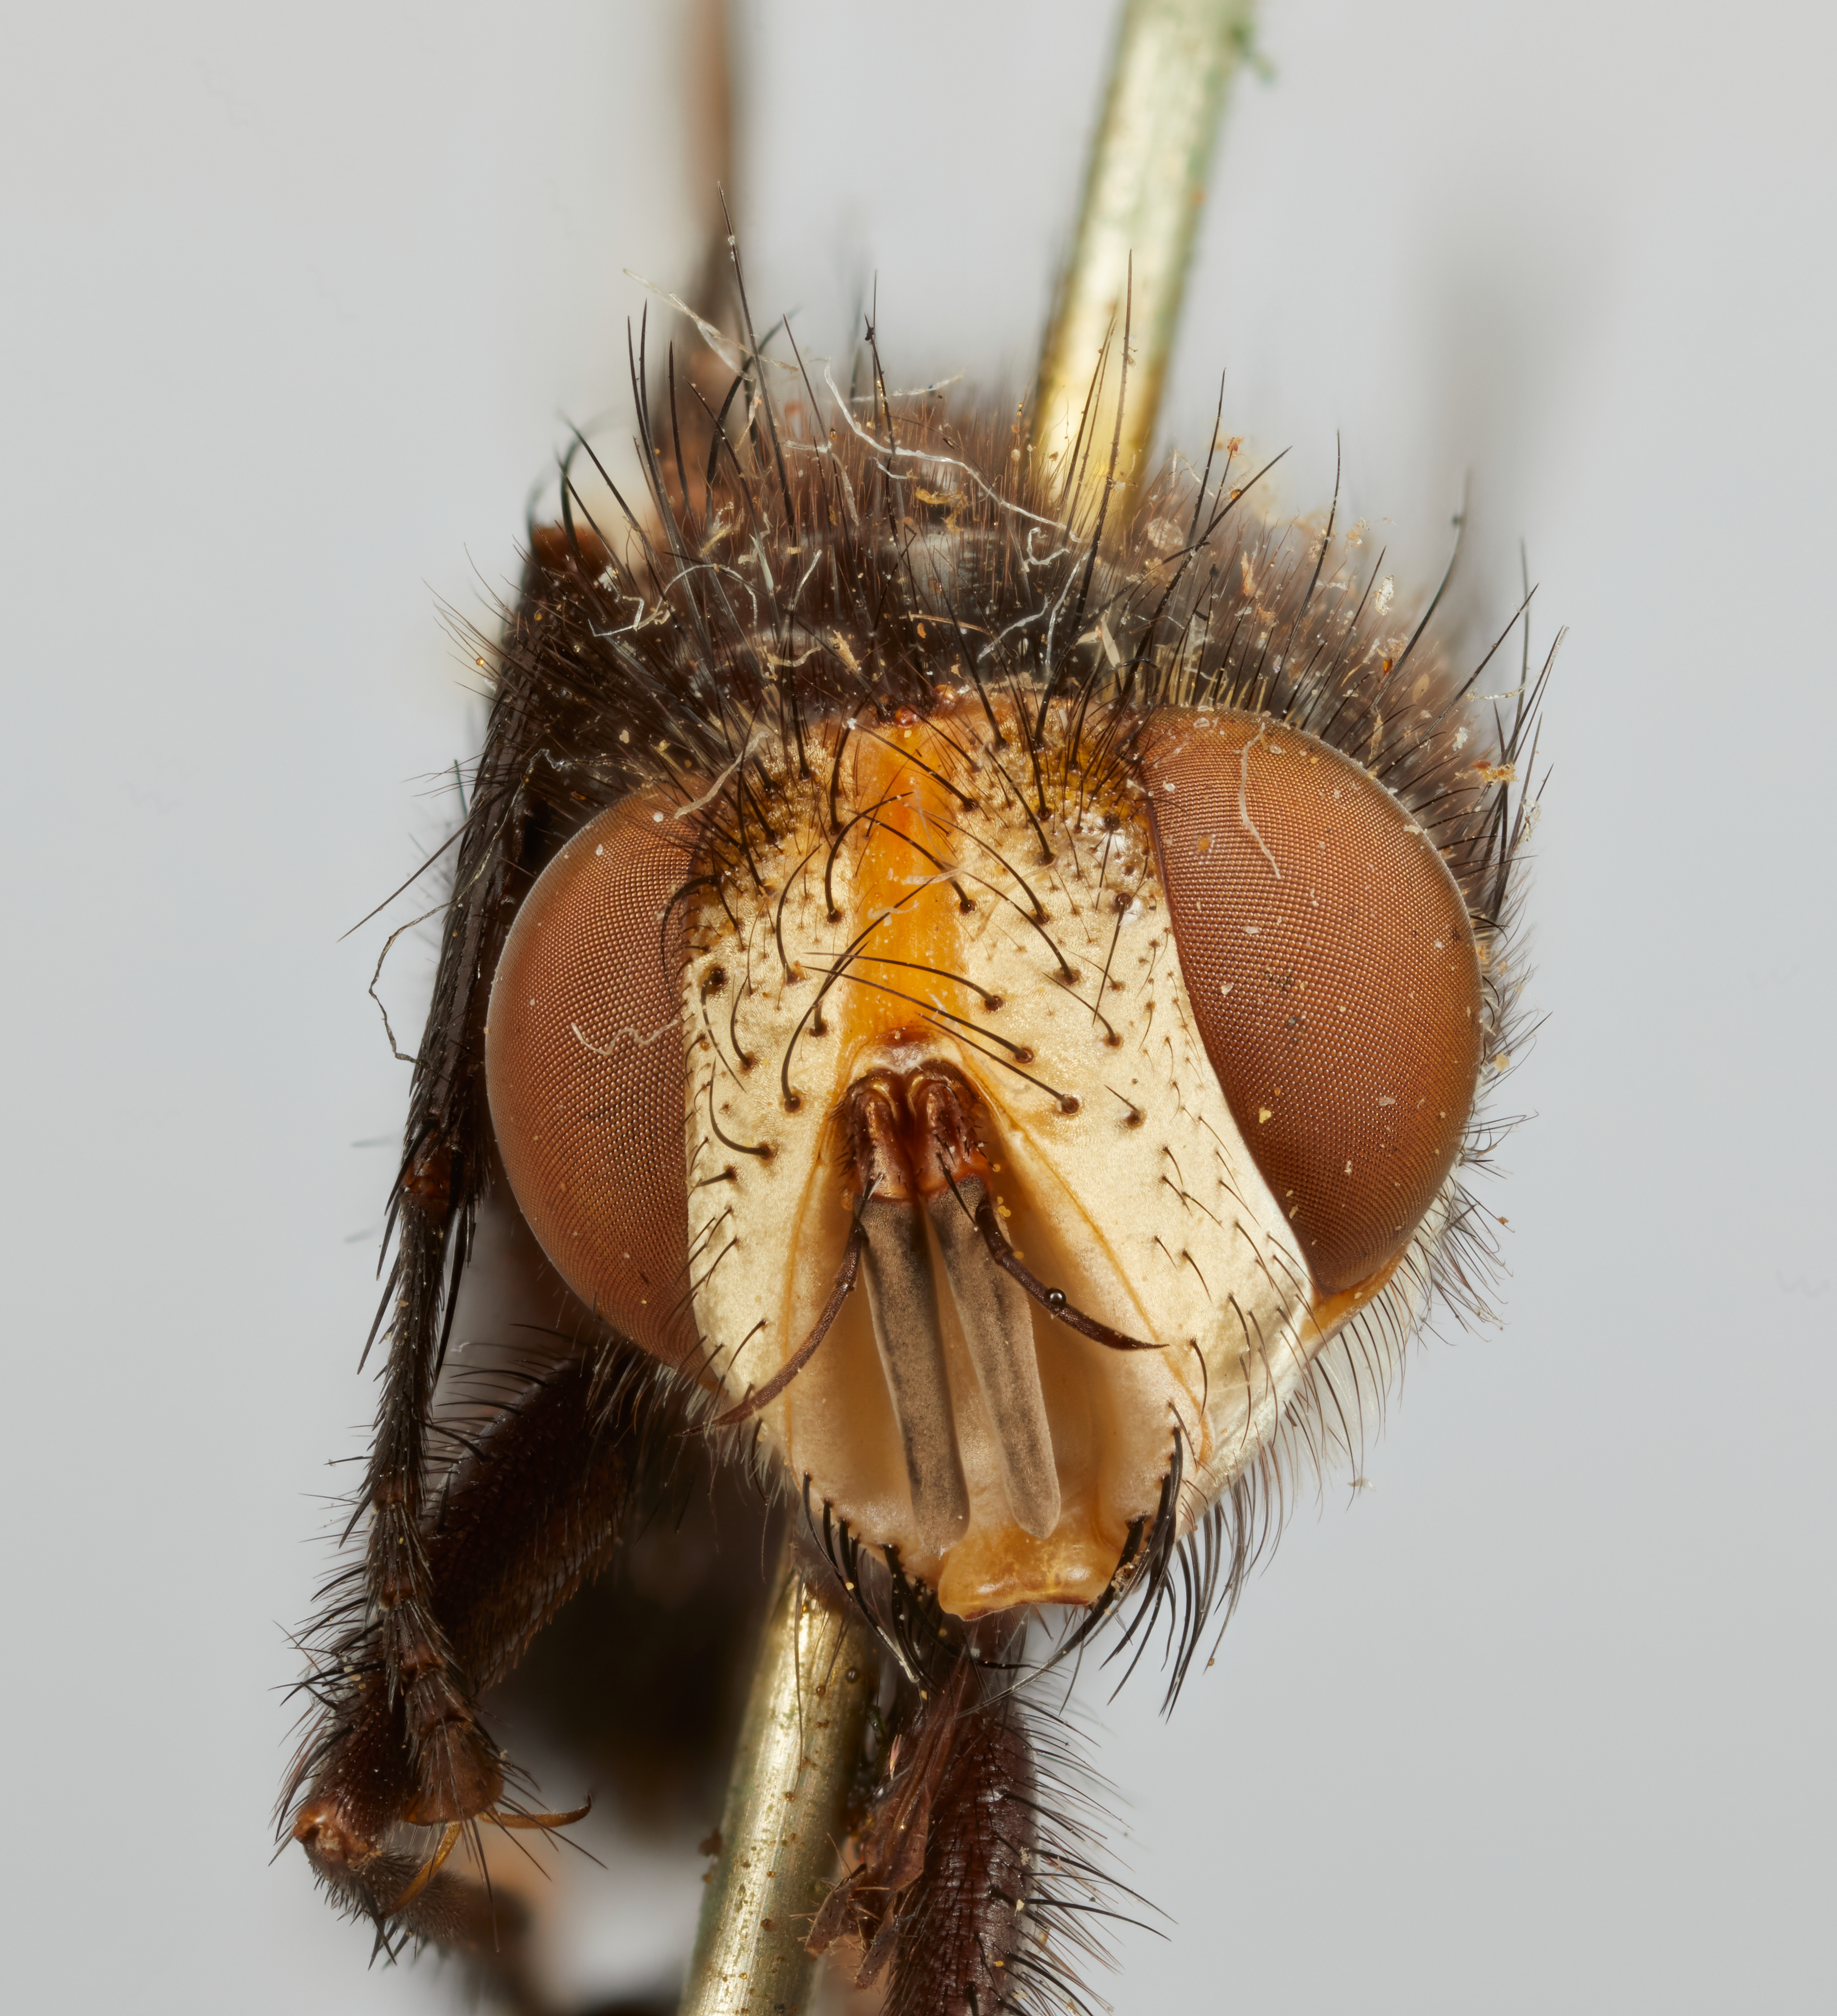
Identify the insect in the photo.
Goniocnephalia melanica
